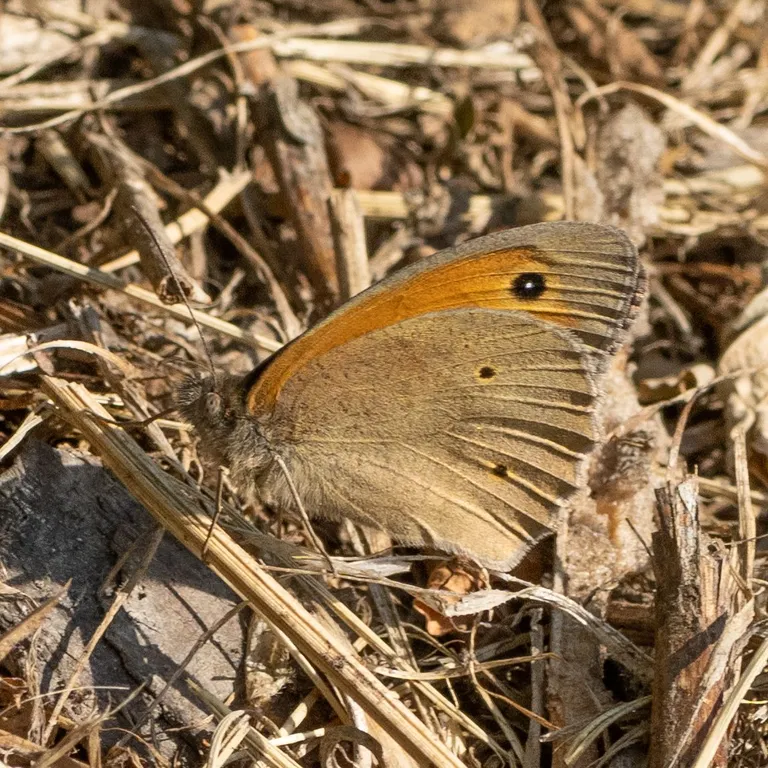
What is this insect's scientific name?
Maniola jurtina
